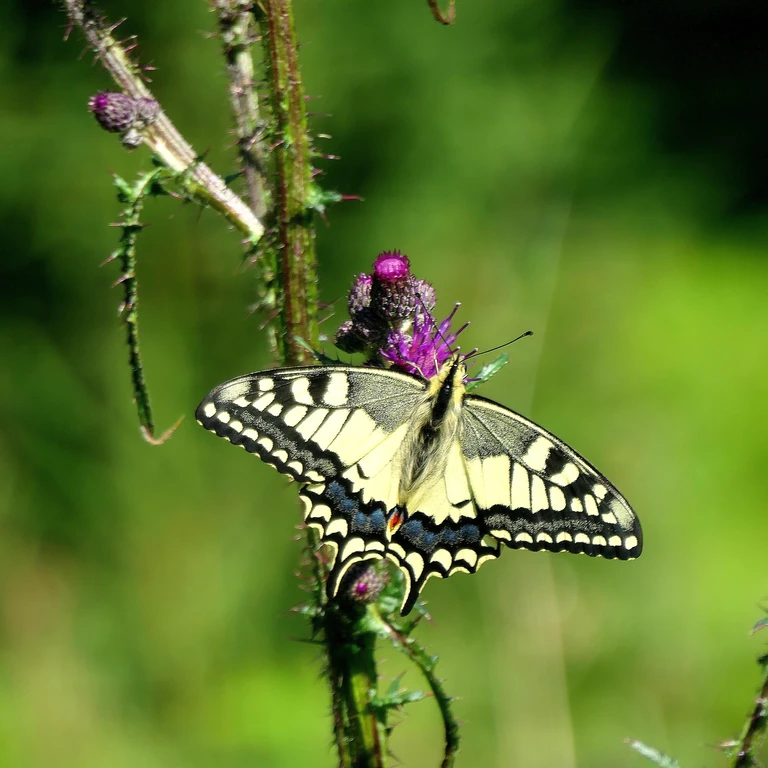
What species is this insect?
Papilio machaon
